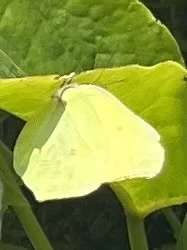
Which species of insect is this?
Gonepteryx rhamni
